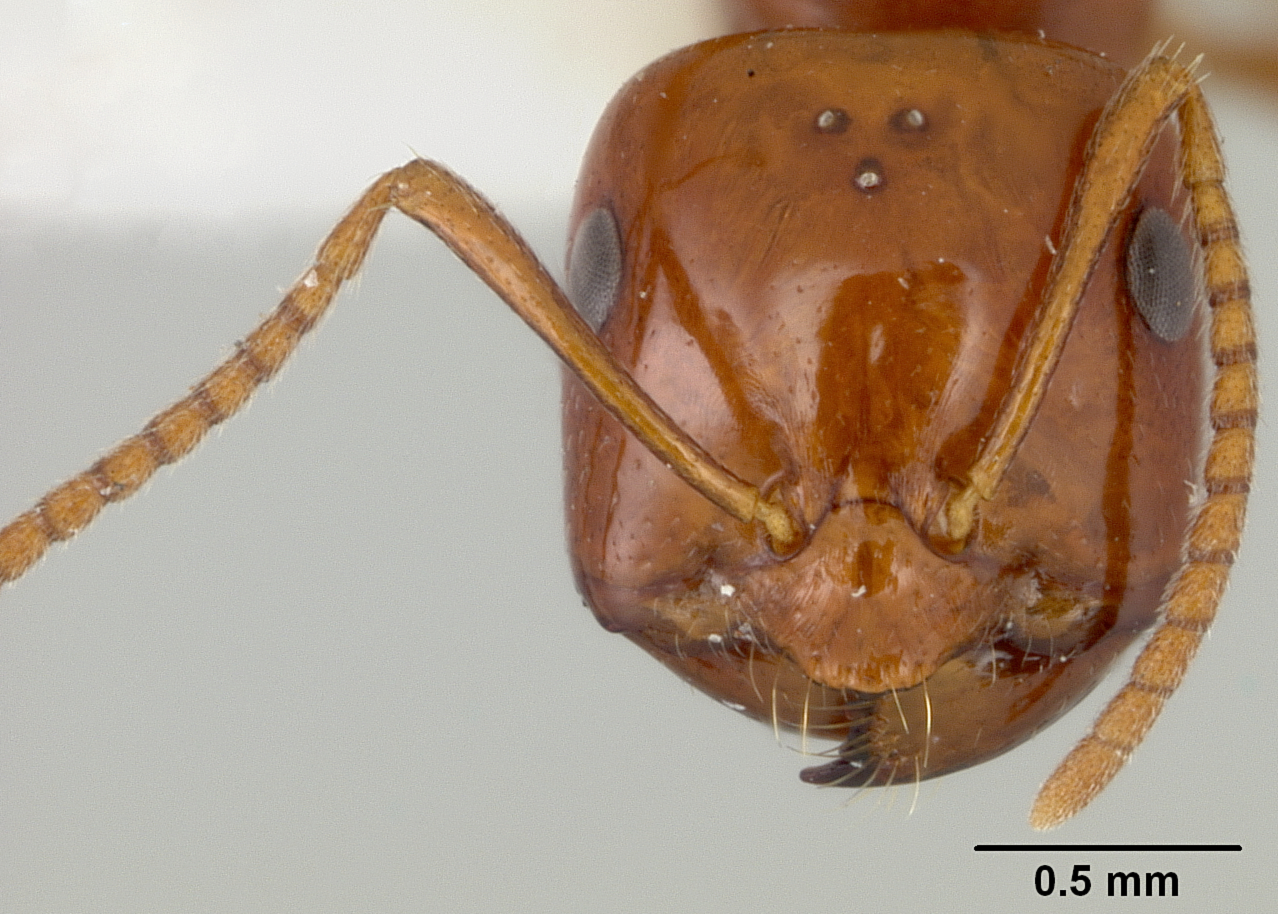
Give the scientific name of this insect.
Melaphorus potteri
